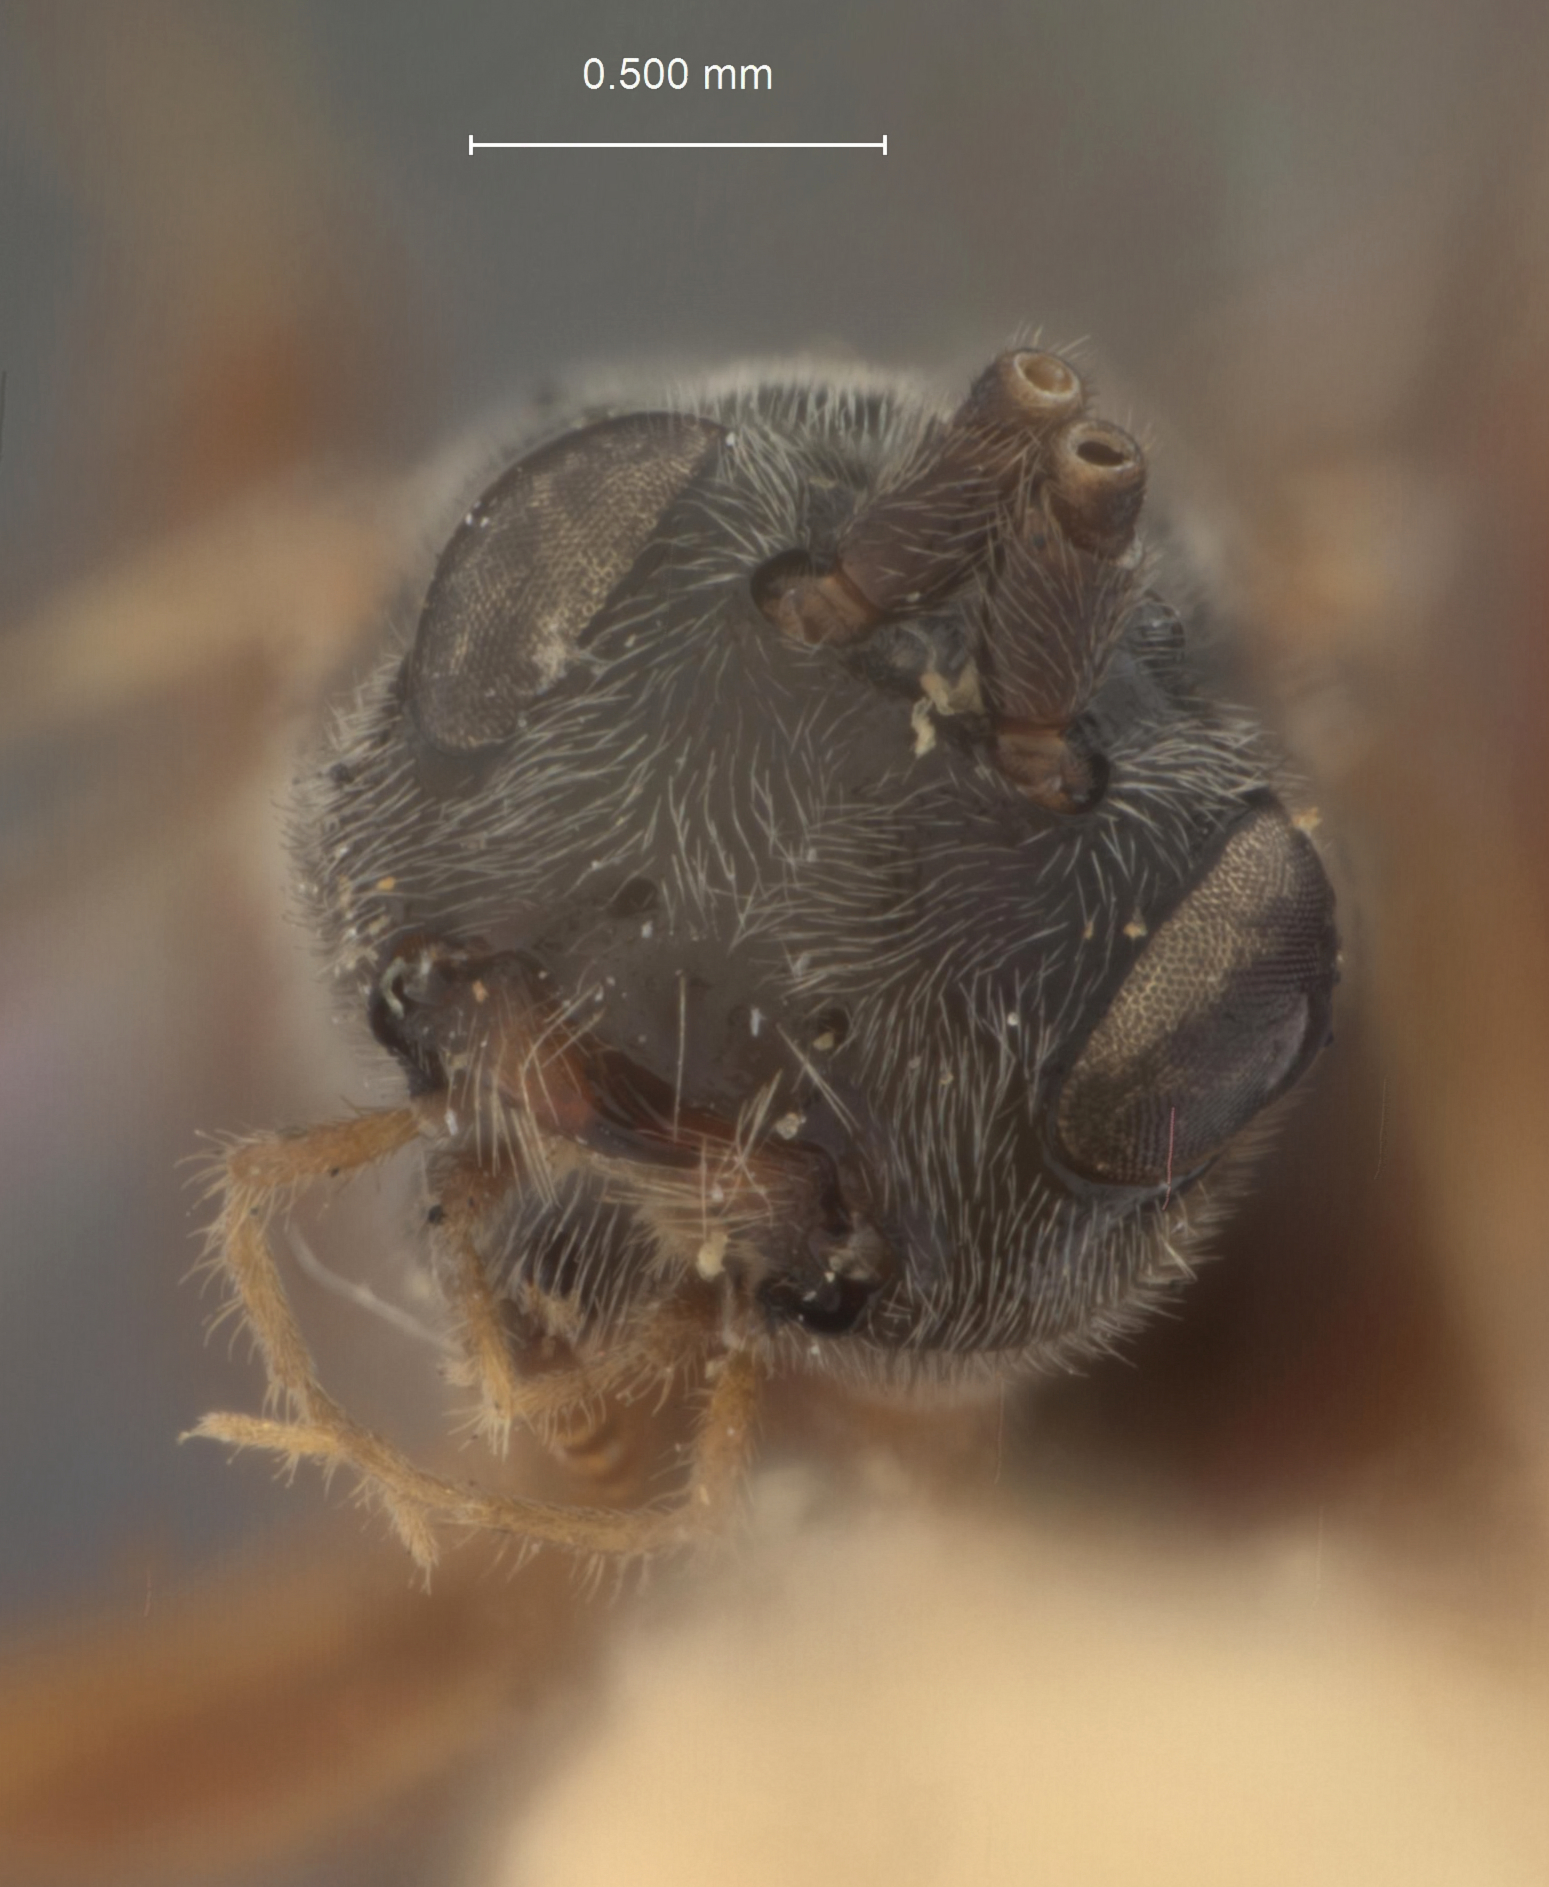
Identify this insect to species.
Diospilus neoclyti
